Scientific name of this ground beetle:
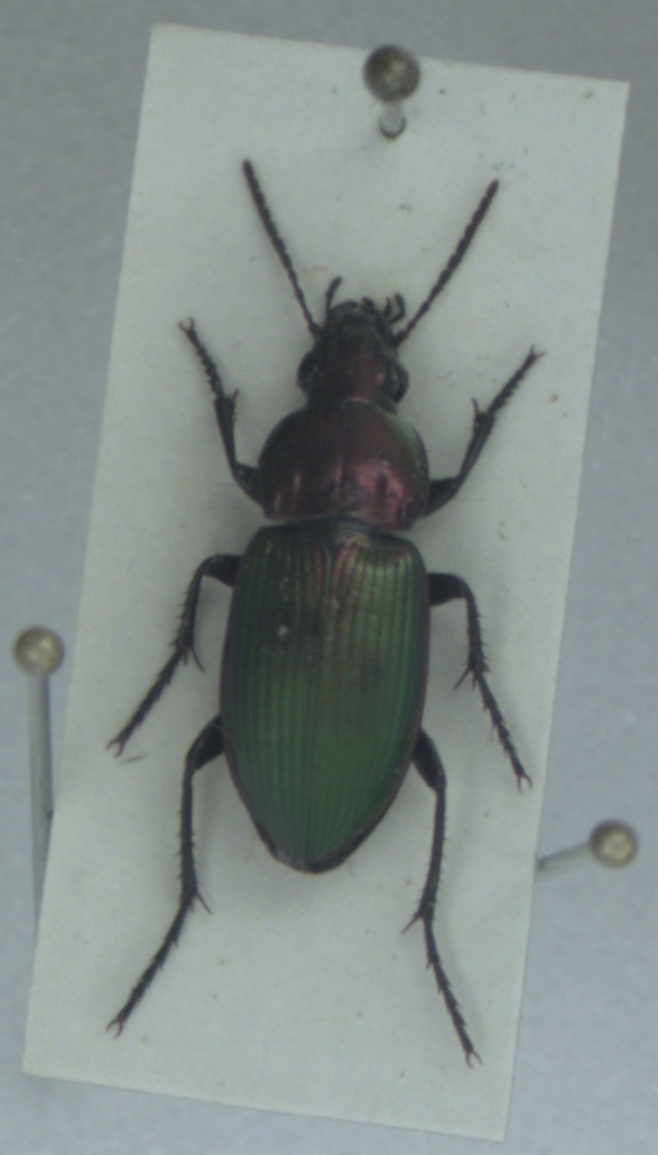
Poecilus kugelanni
